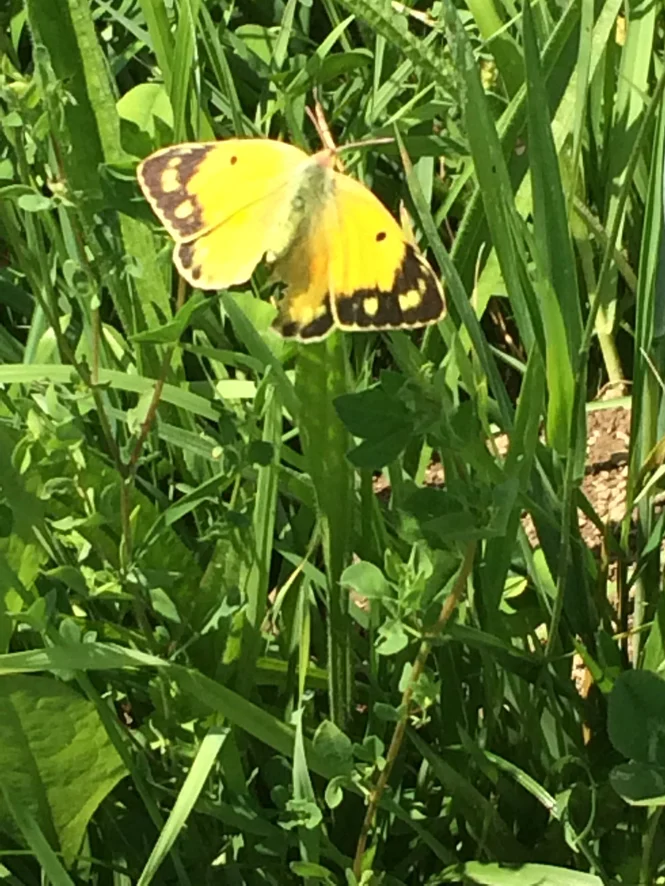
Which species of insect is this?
Colias croceus
